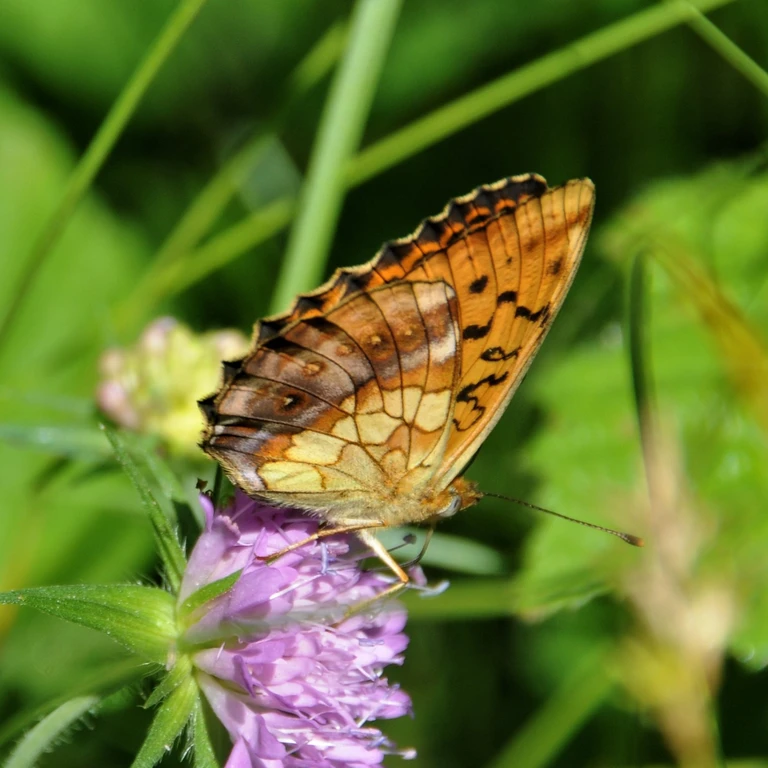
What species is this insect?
Brenthis daphne
